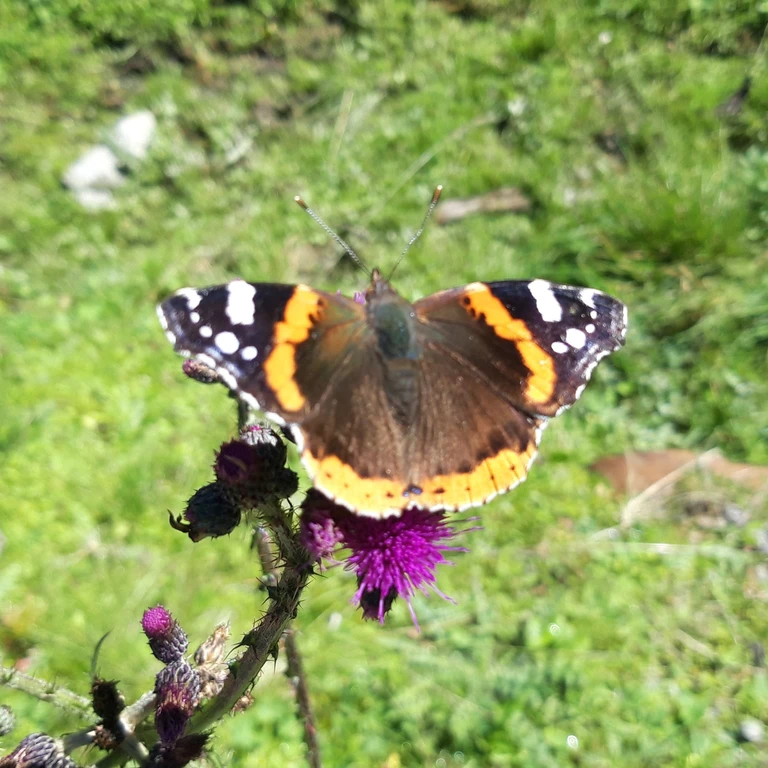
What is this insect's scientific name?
Vanessa atalanta
